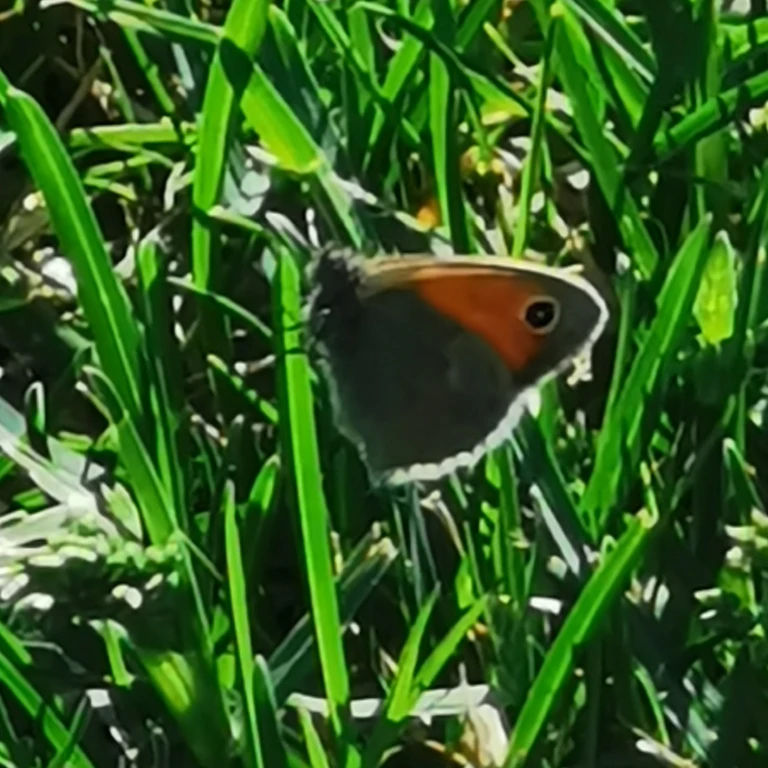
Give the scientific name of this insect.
Coenonympha pamphilus
